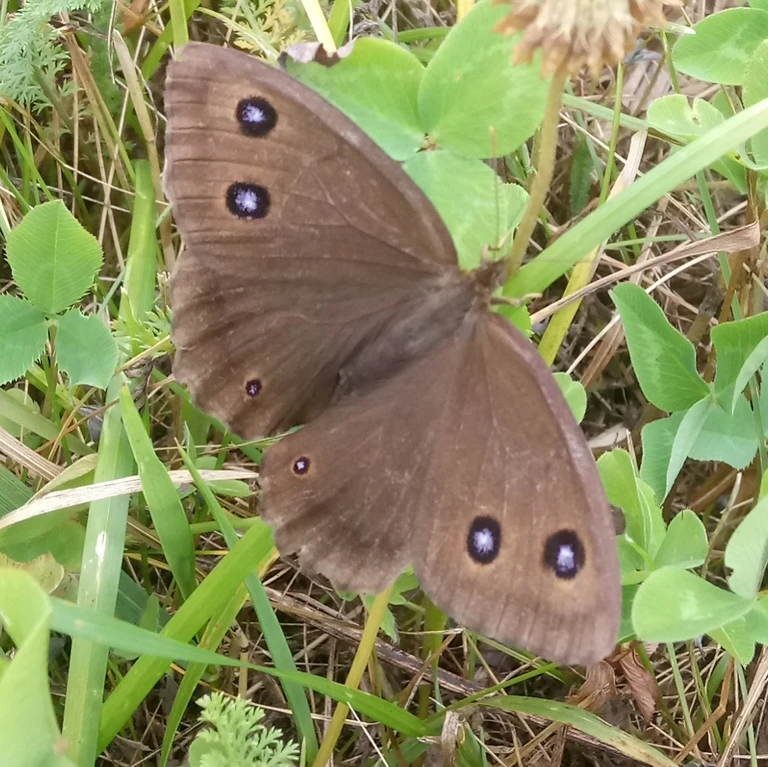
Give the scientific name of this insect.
Minois dryas
